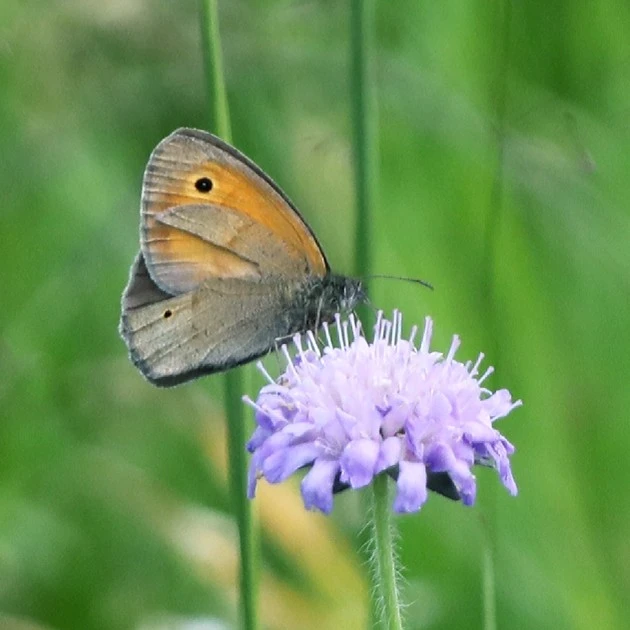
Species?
Maniola jurtina
